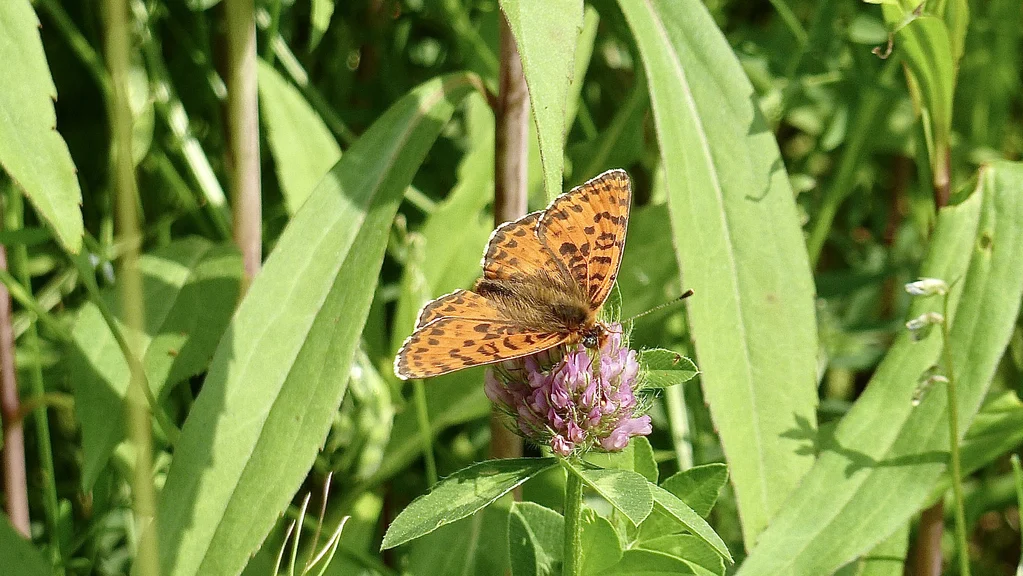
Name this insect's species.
Melitaea didyma
